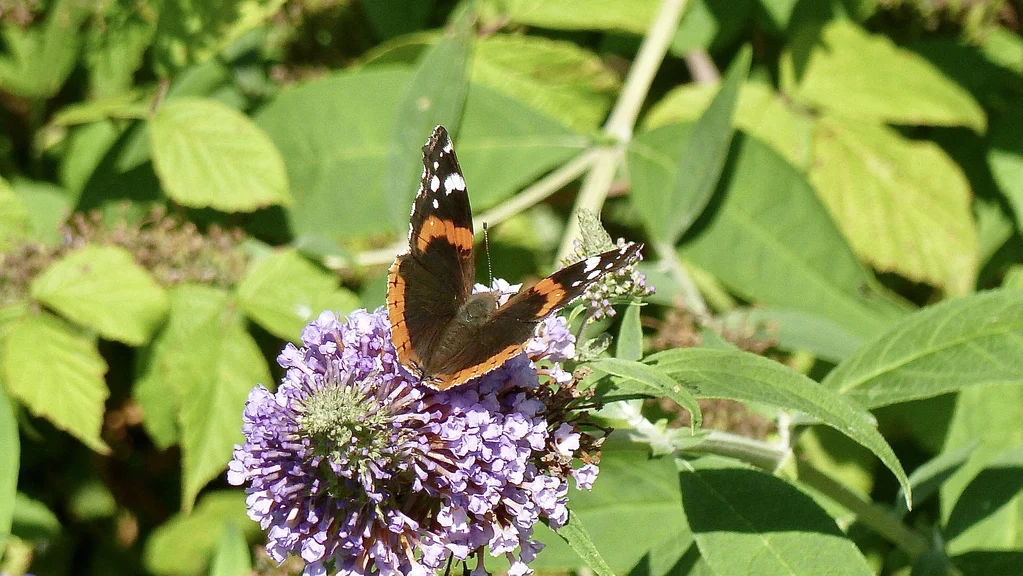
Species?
Vanessa atalanta
